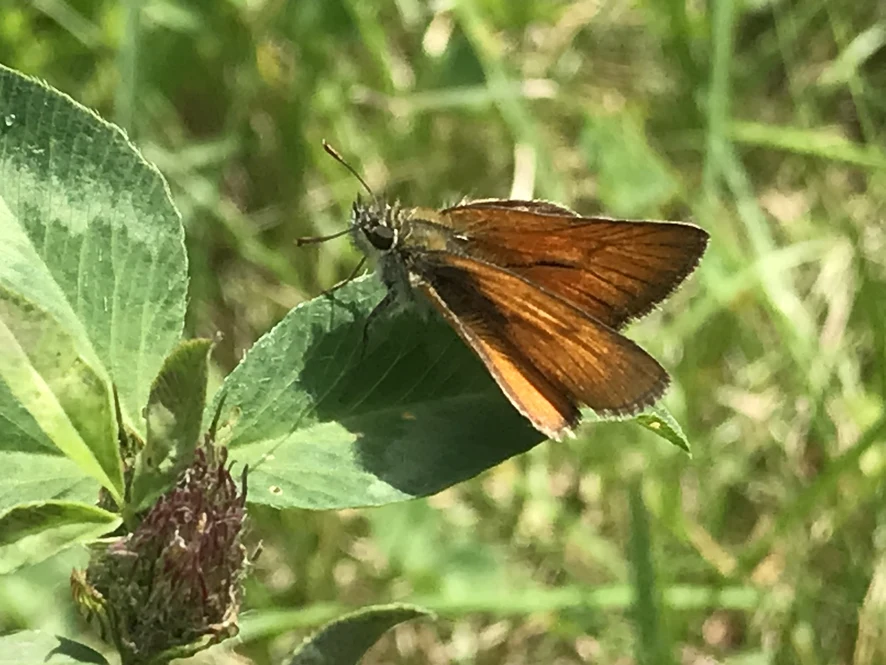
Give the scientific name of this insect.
Thymelicus sylvestris
